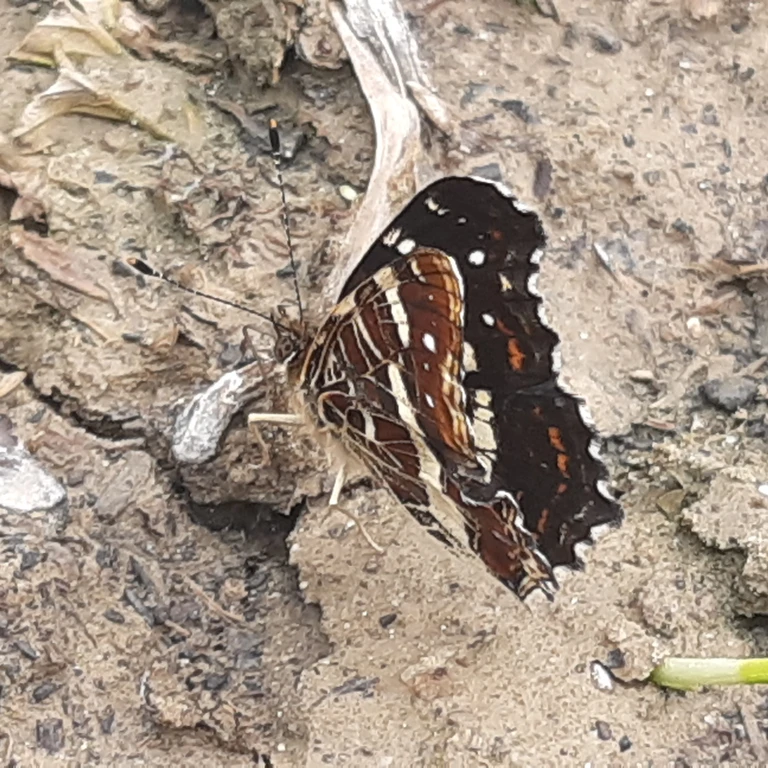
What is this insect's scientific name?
Araschnia levana
